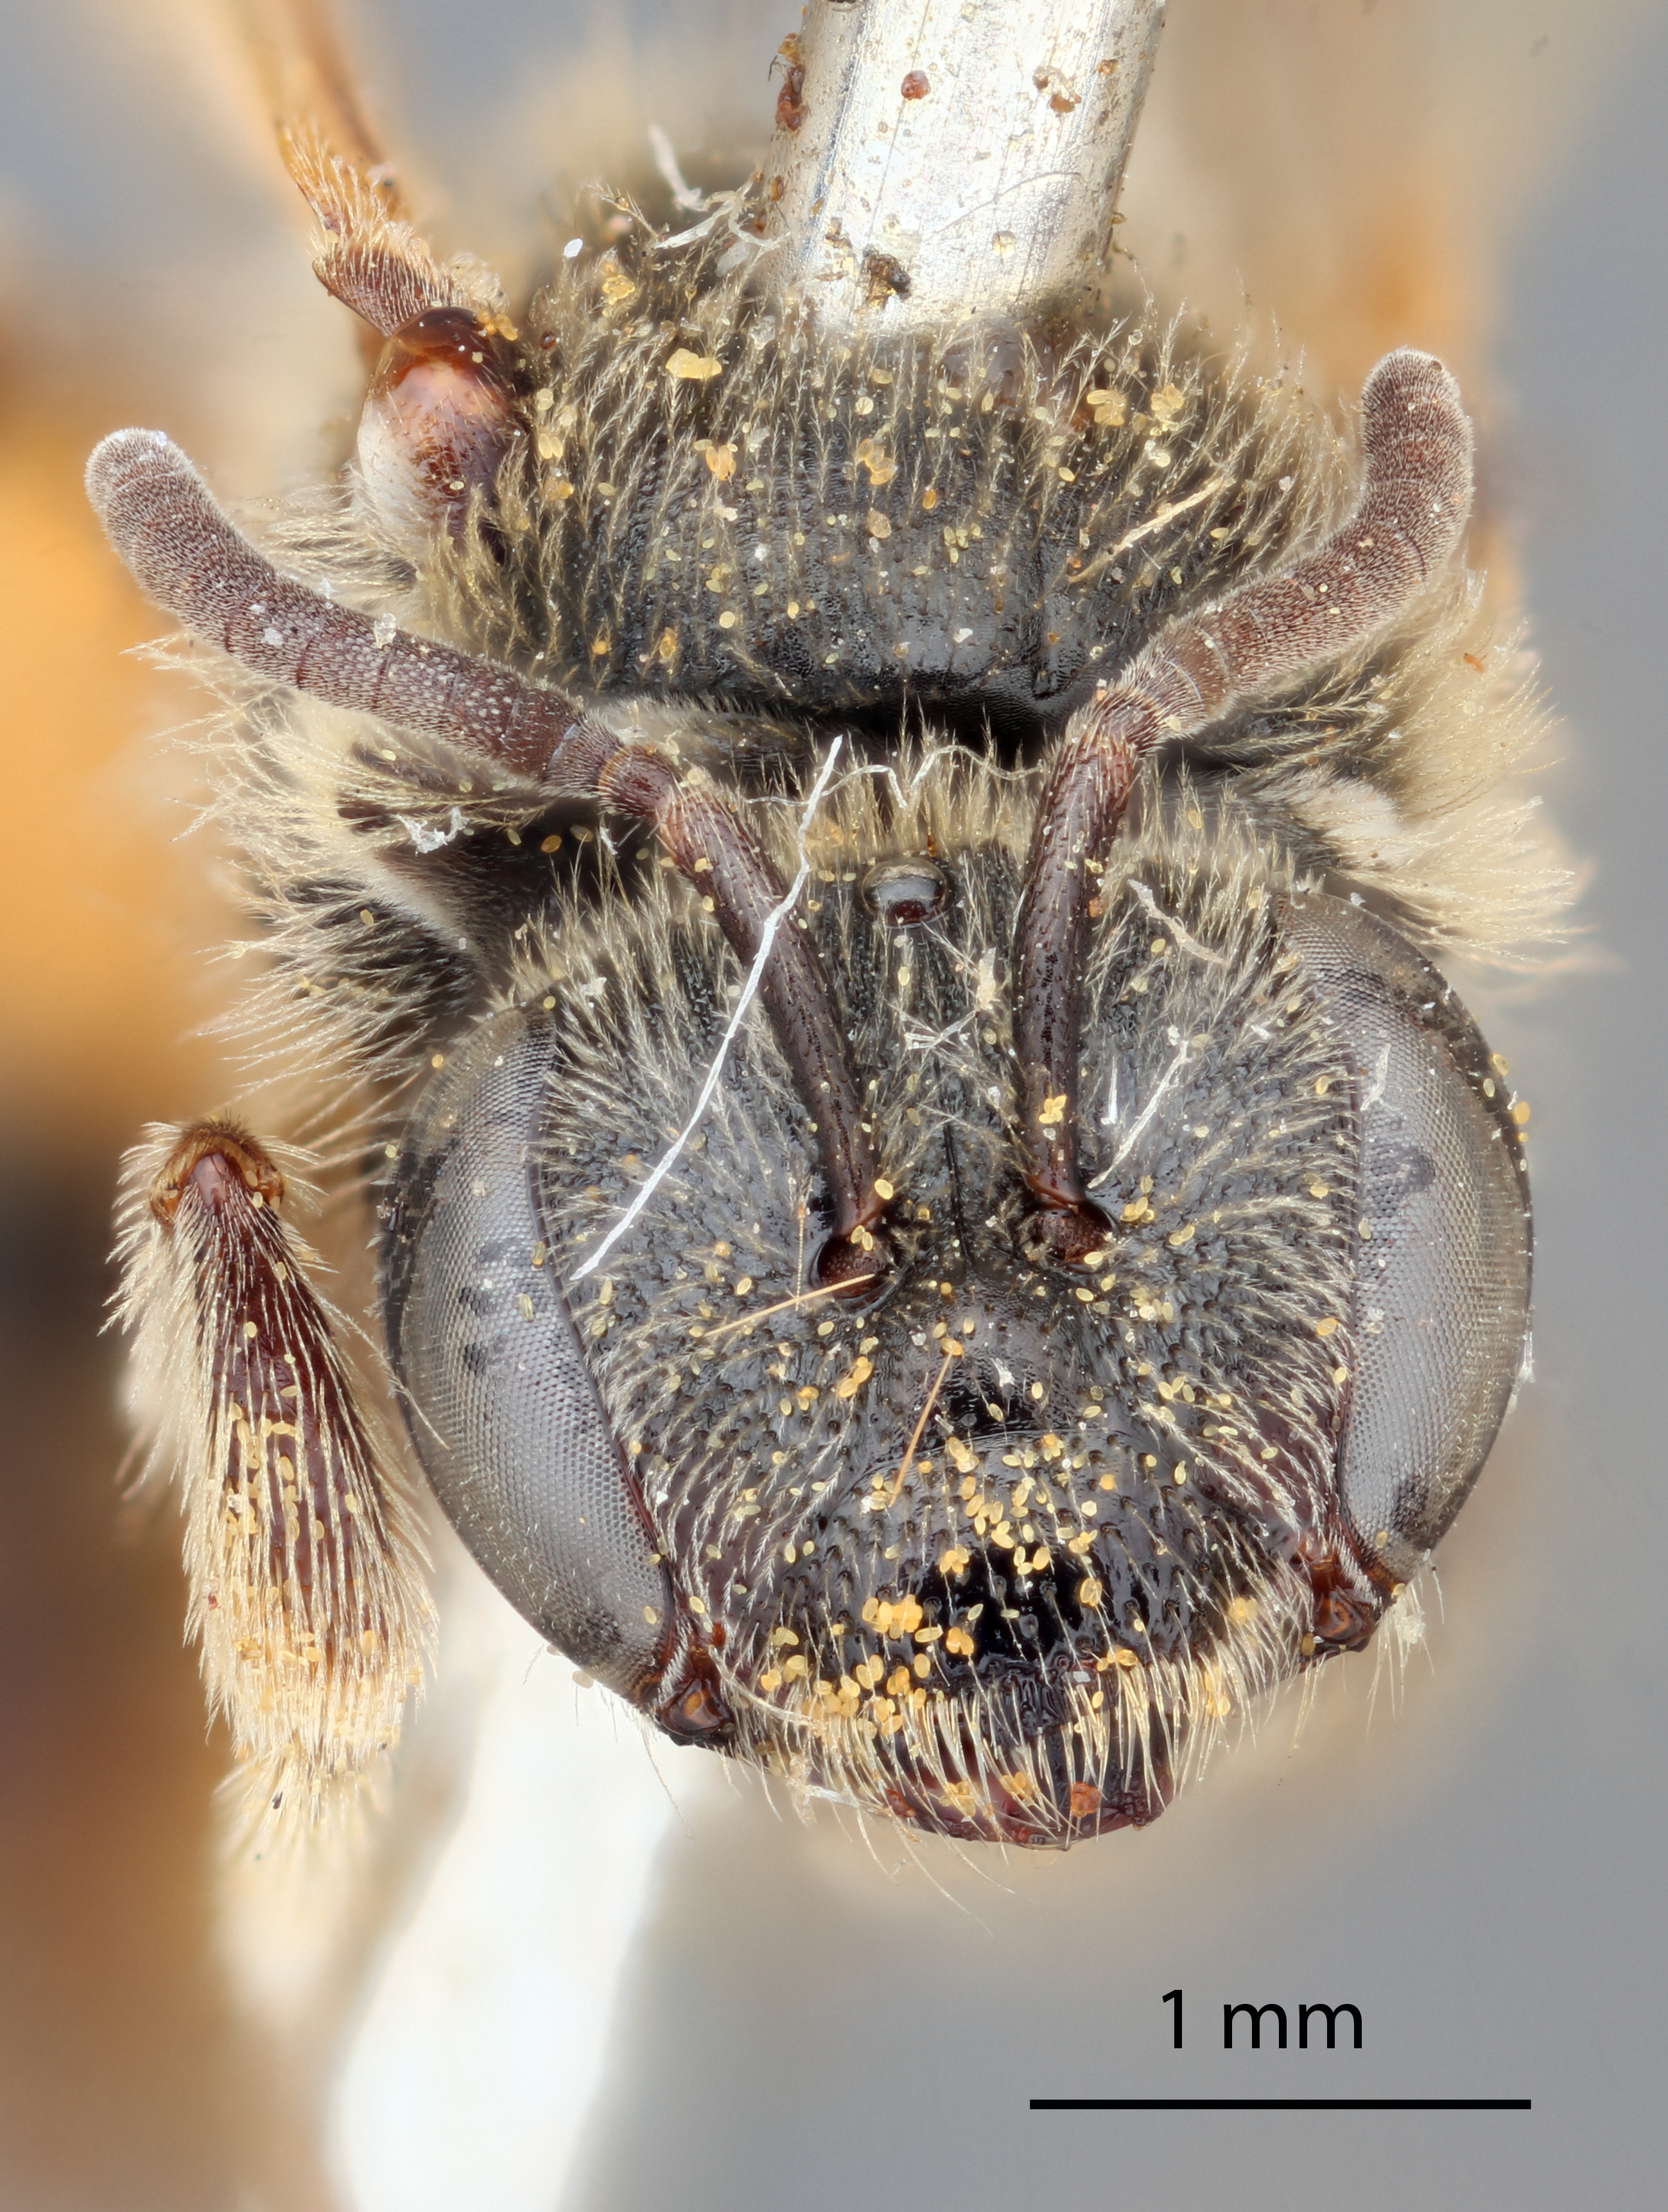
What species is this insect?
Halictus gulosus
